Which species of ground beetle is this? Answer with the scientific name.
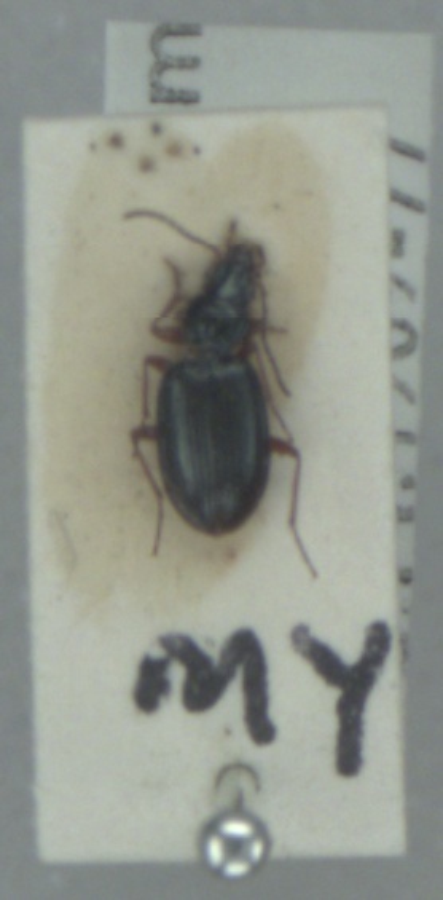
Bembidion monticola
